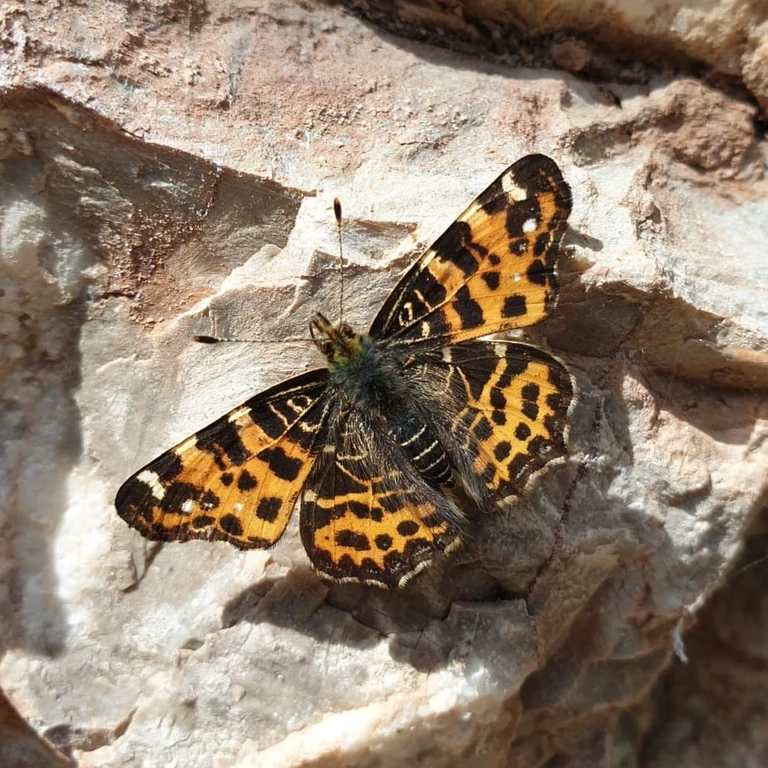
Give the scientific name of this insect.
Araschnia levana
